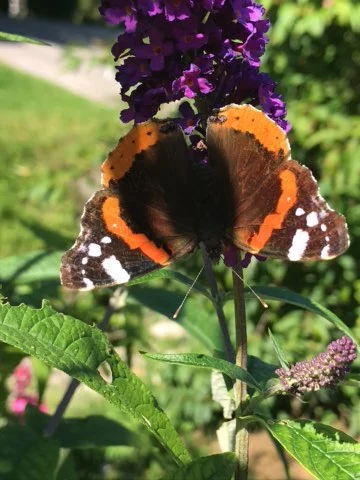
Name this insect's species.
Vanessa atalanta
